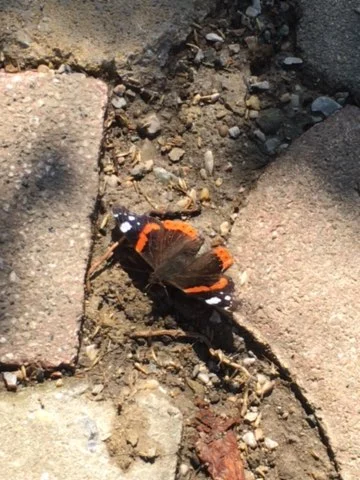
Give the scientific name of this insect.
Vanessa atalanta
